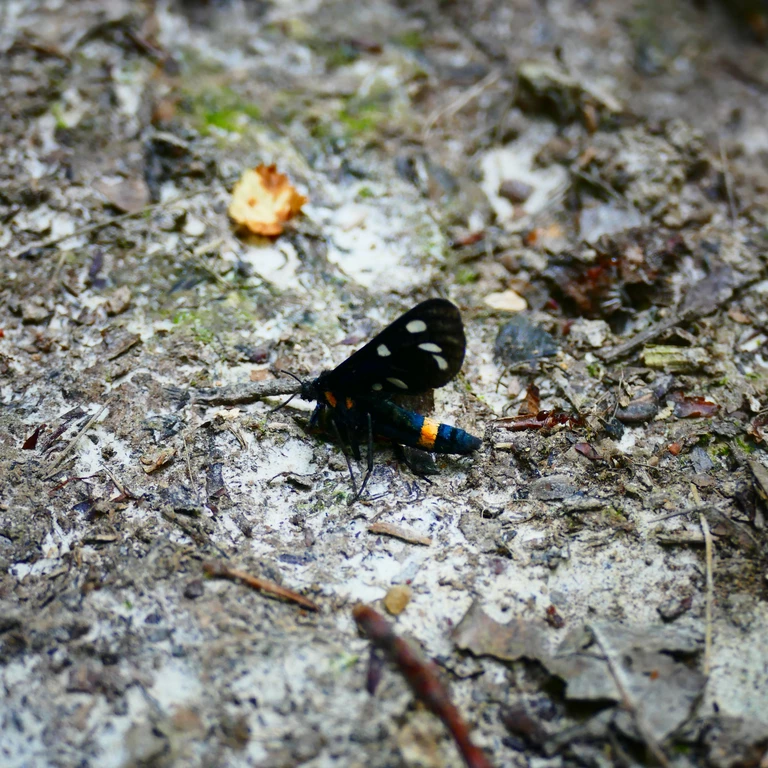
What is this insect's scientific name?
Amata phegea
